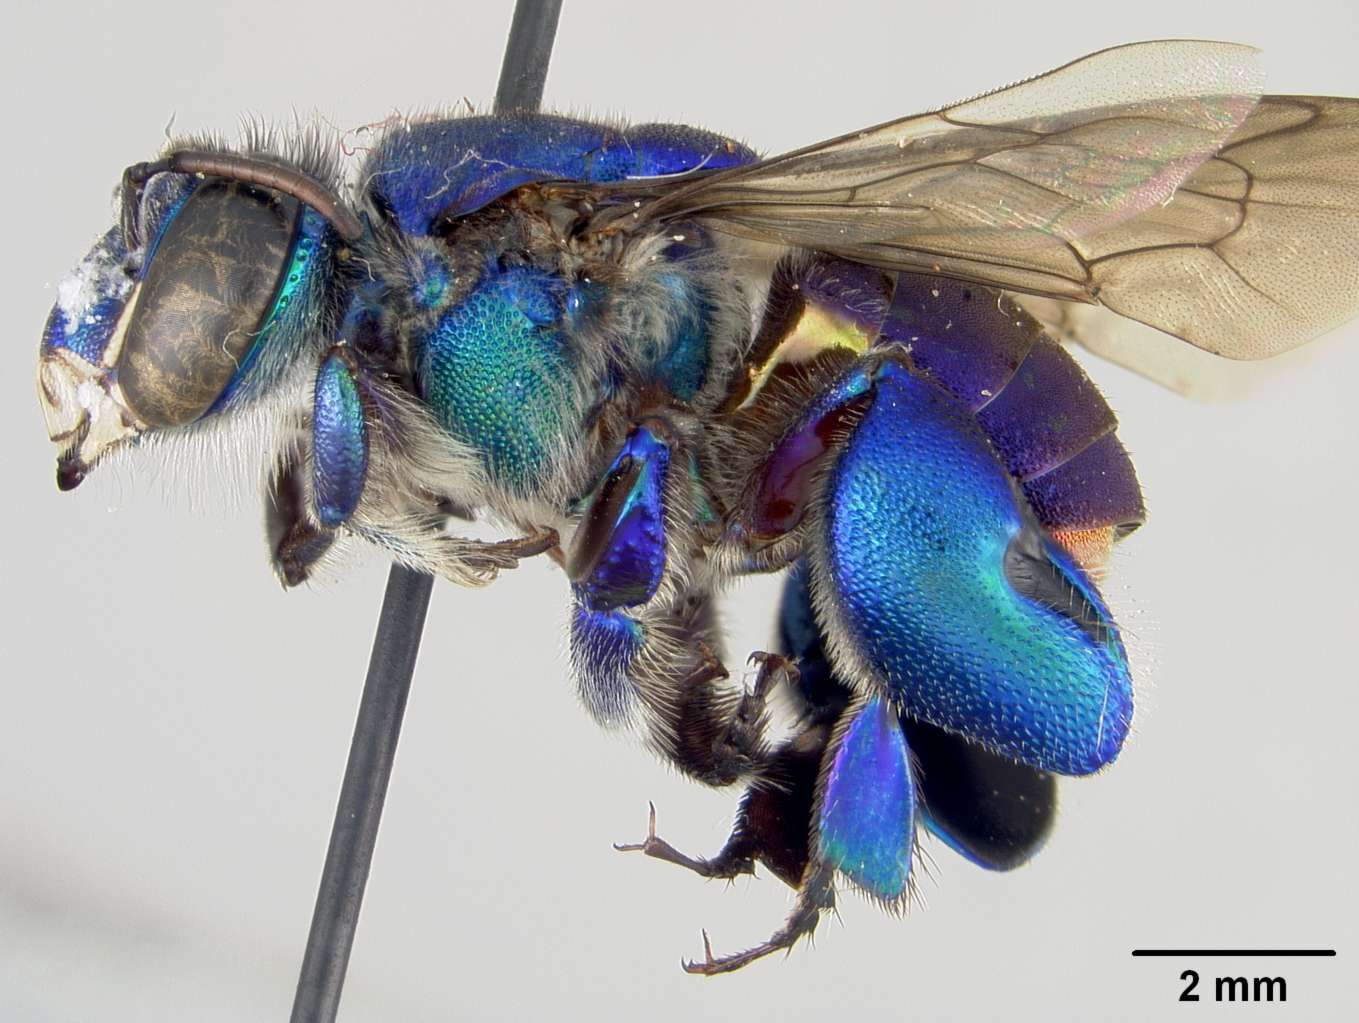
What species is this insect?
Euglossa bidentata
